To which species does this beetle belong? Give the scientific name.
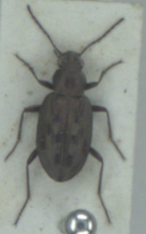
Bembidion litorale
